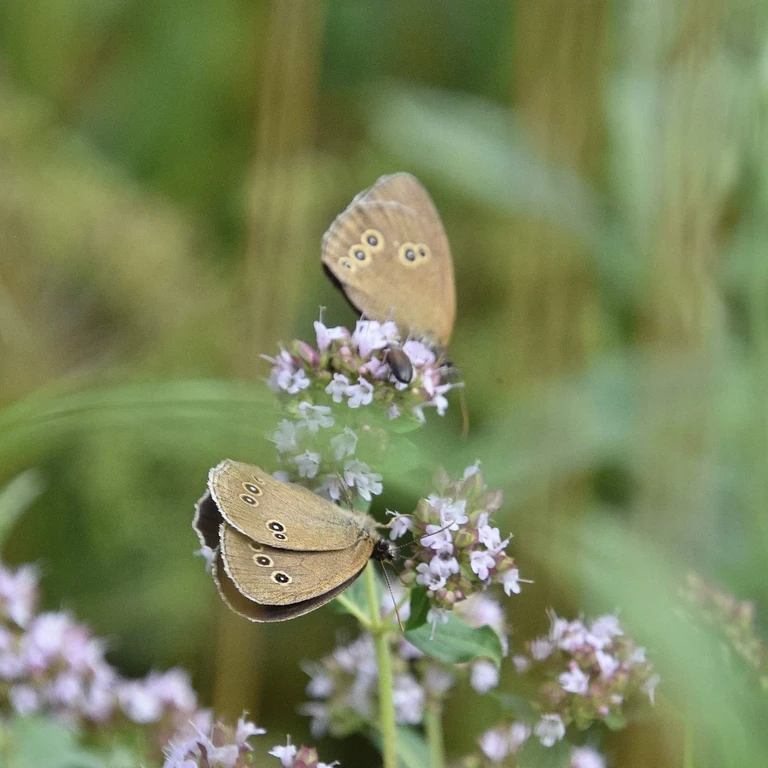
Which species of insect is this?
Aphantopus hyperantus
